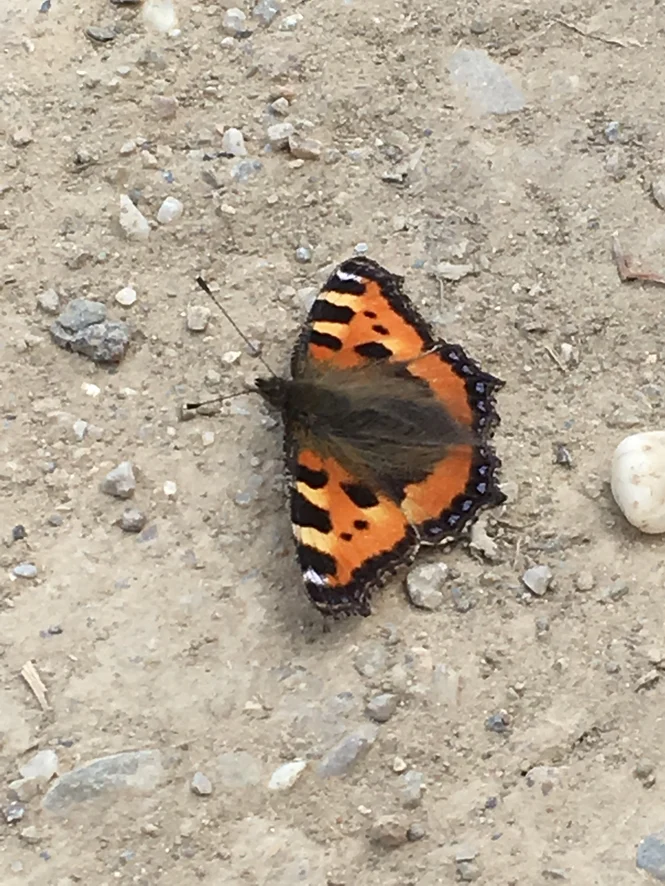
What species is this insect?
Aglais urticae
